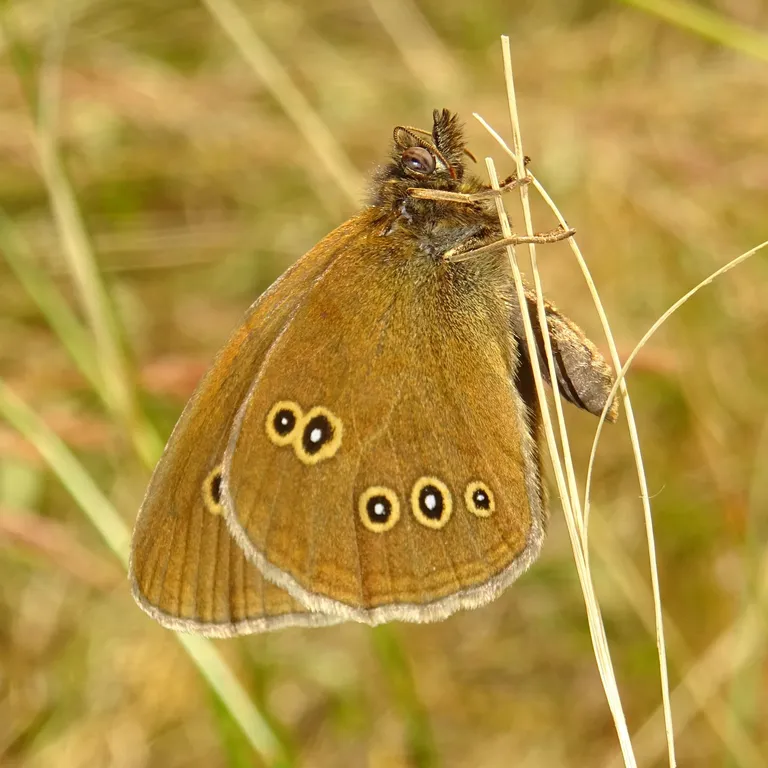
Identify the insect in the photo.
Aphantopus hyperantus
